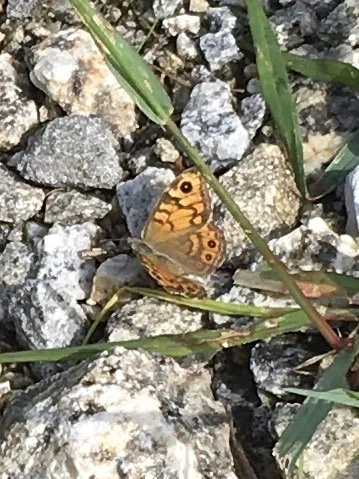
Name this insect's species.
Lasiommata megera (also Pararge megera)
